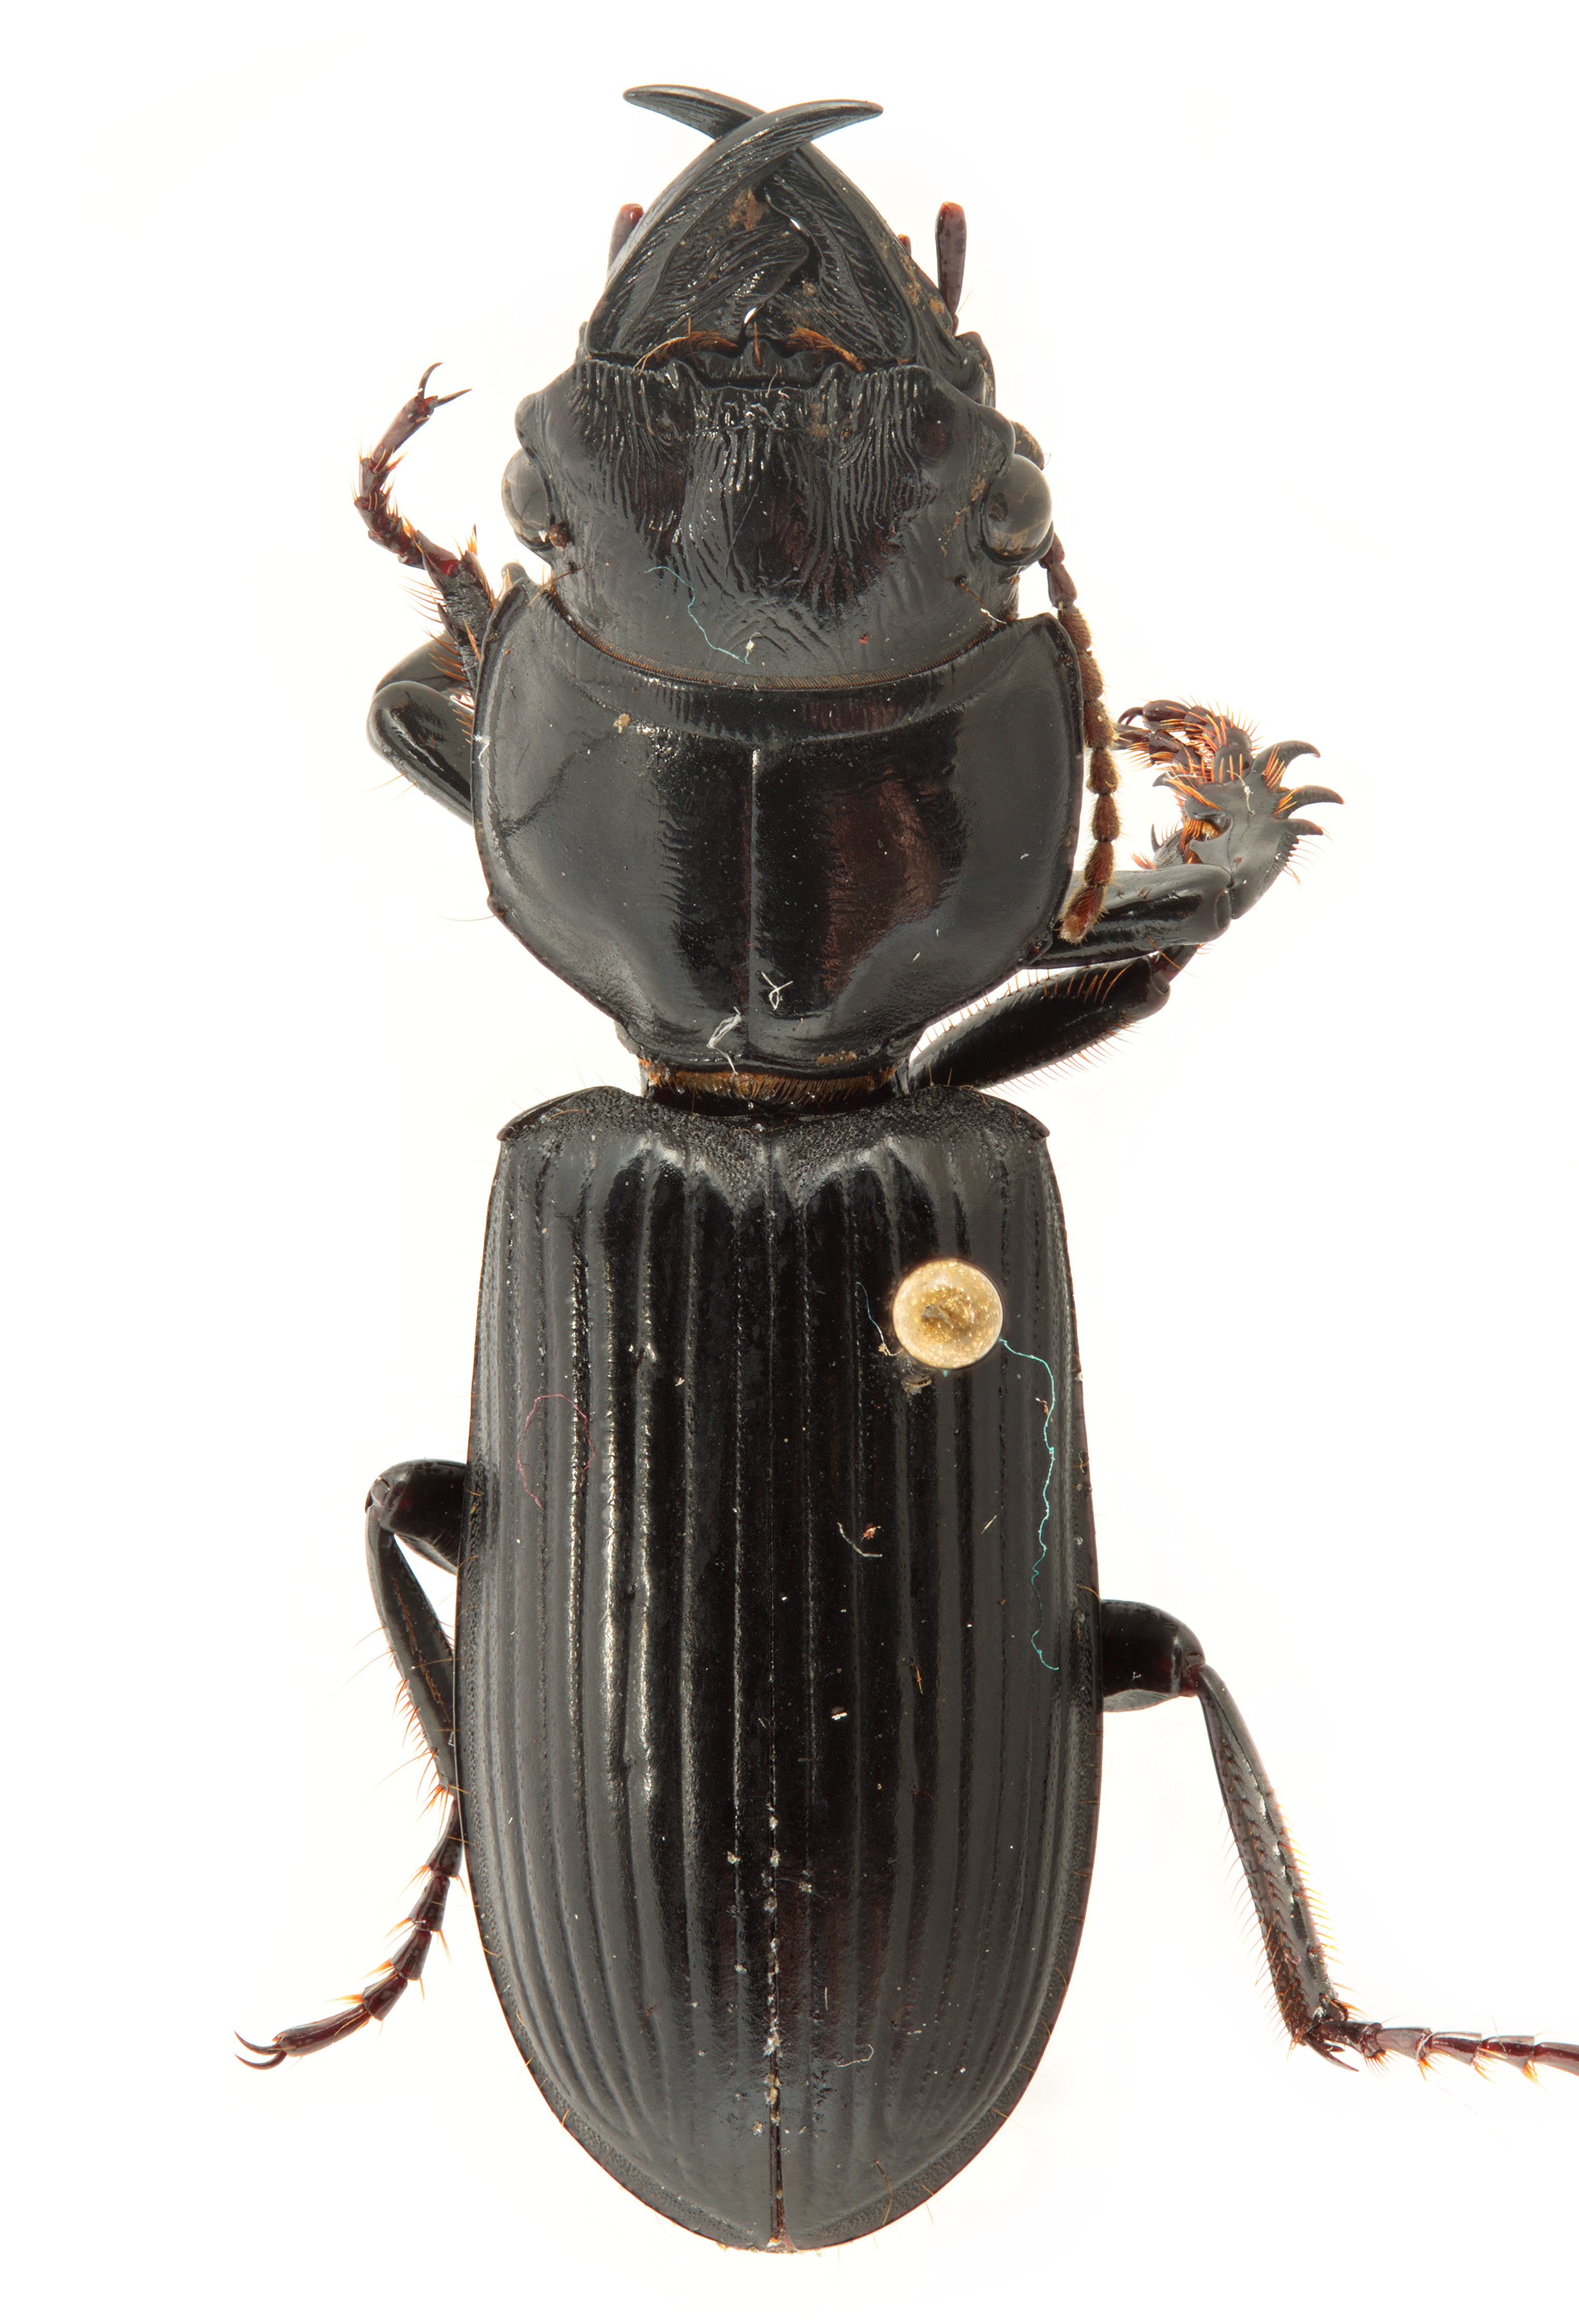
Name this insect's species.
Scarites cayennensis
